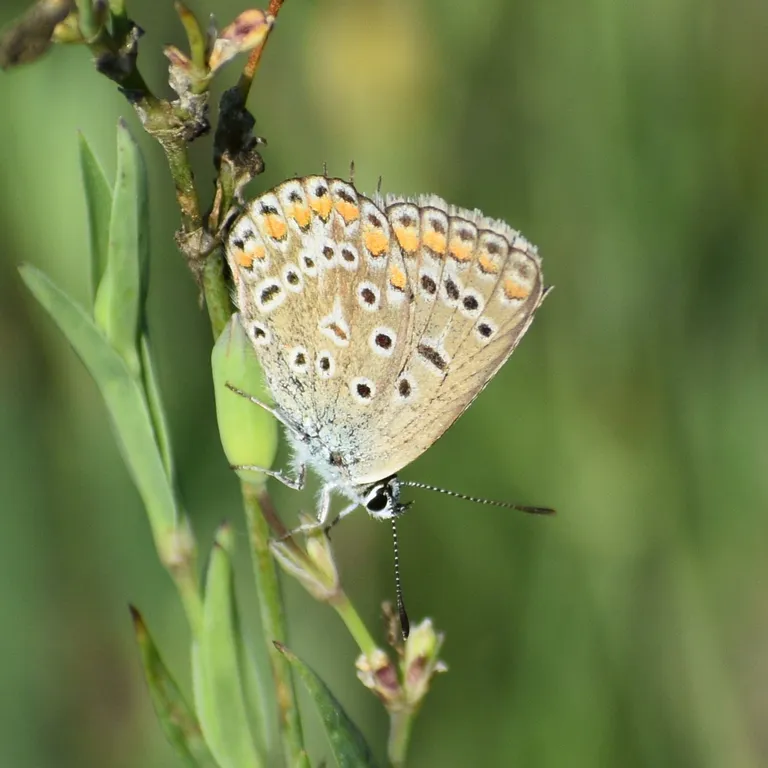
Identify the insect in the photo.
Polyommatus icarus
